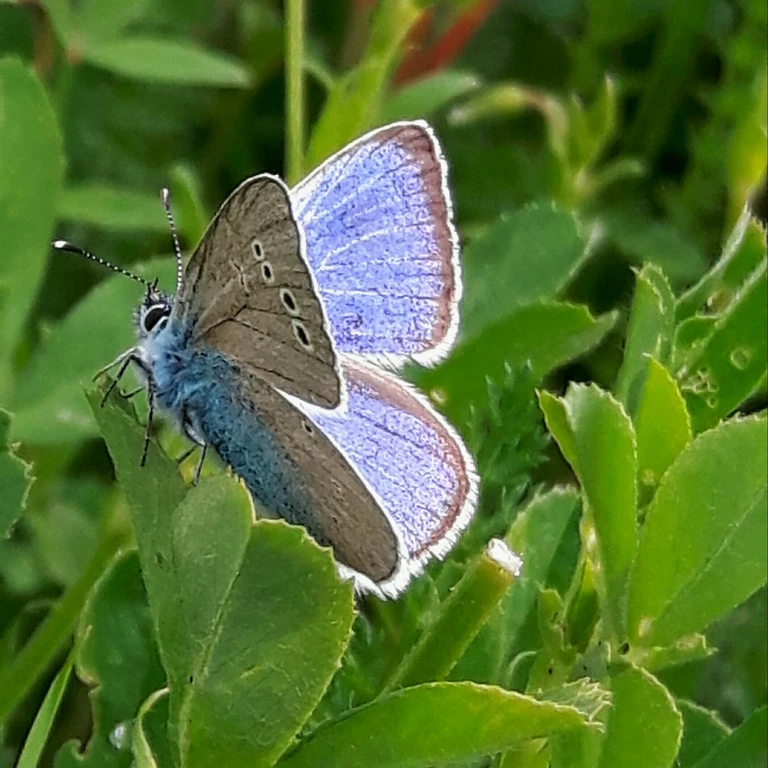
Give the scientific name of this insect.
Glaucopsyche alexis
